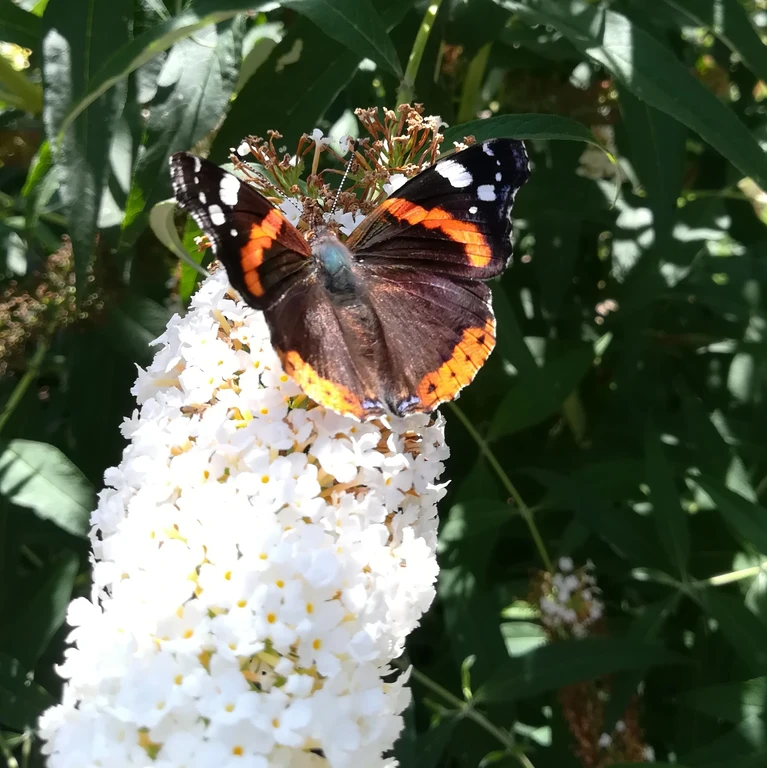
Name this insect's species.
Vanessa atalanta
